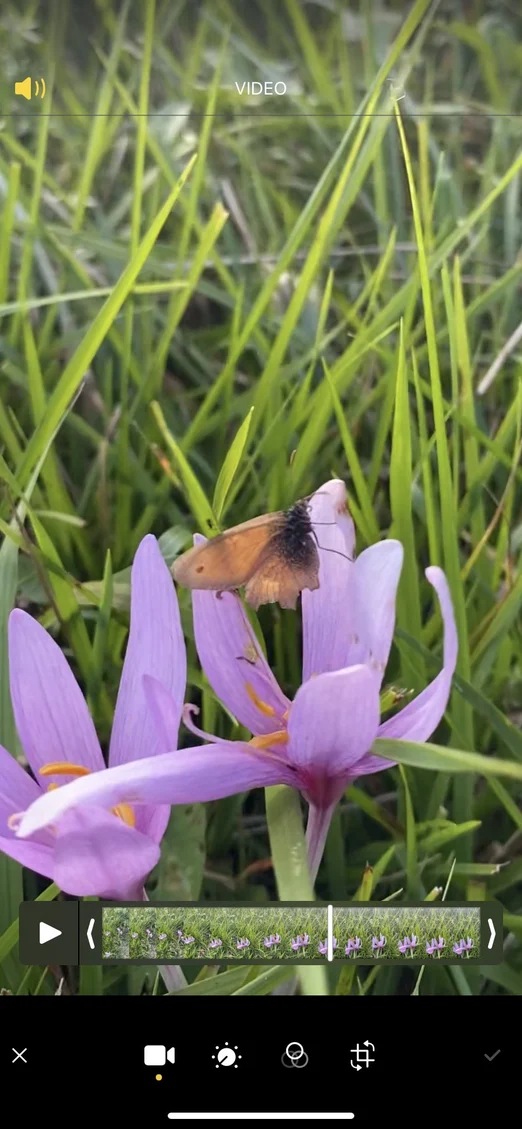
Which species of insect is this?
Coenonympha pamphilus
